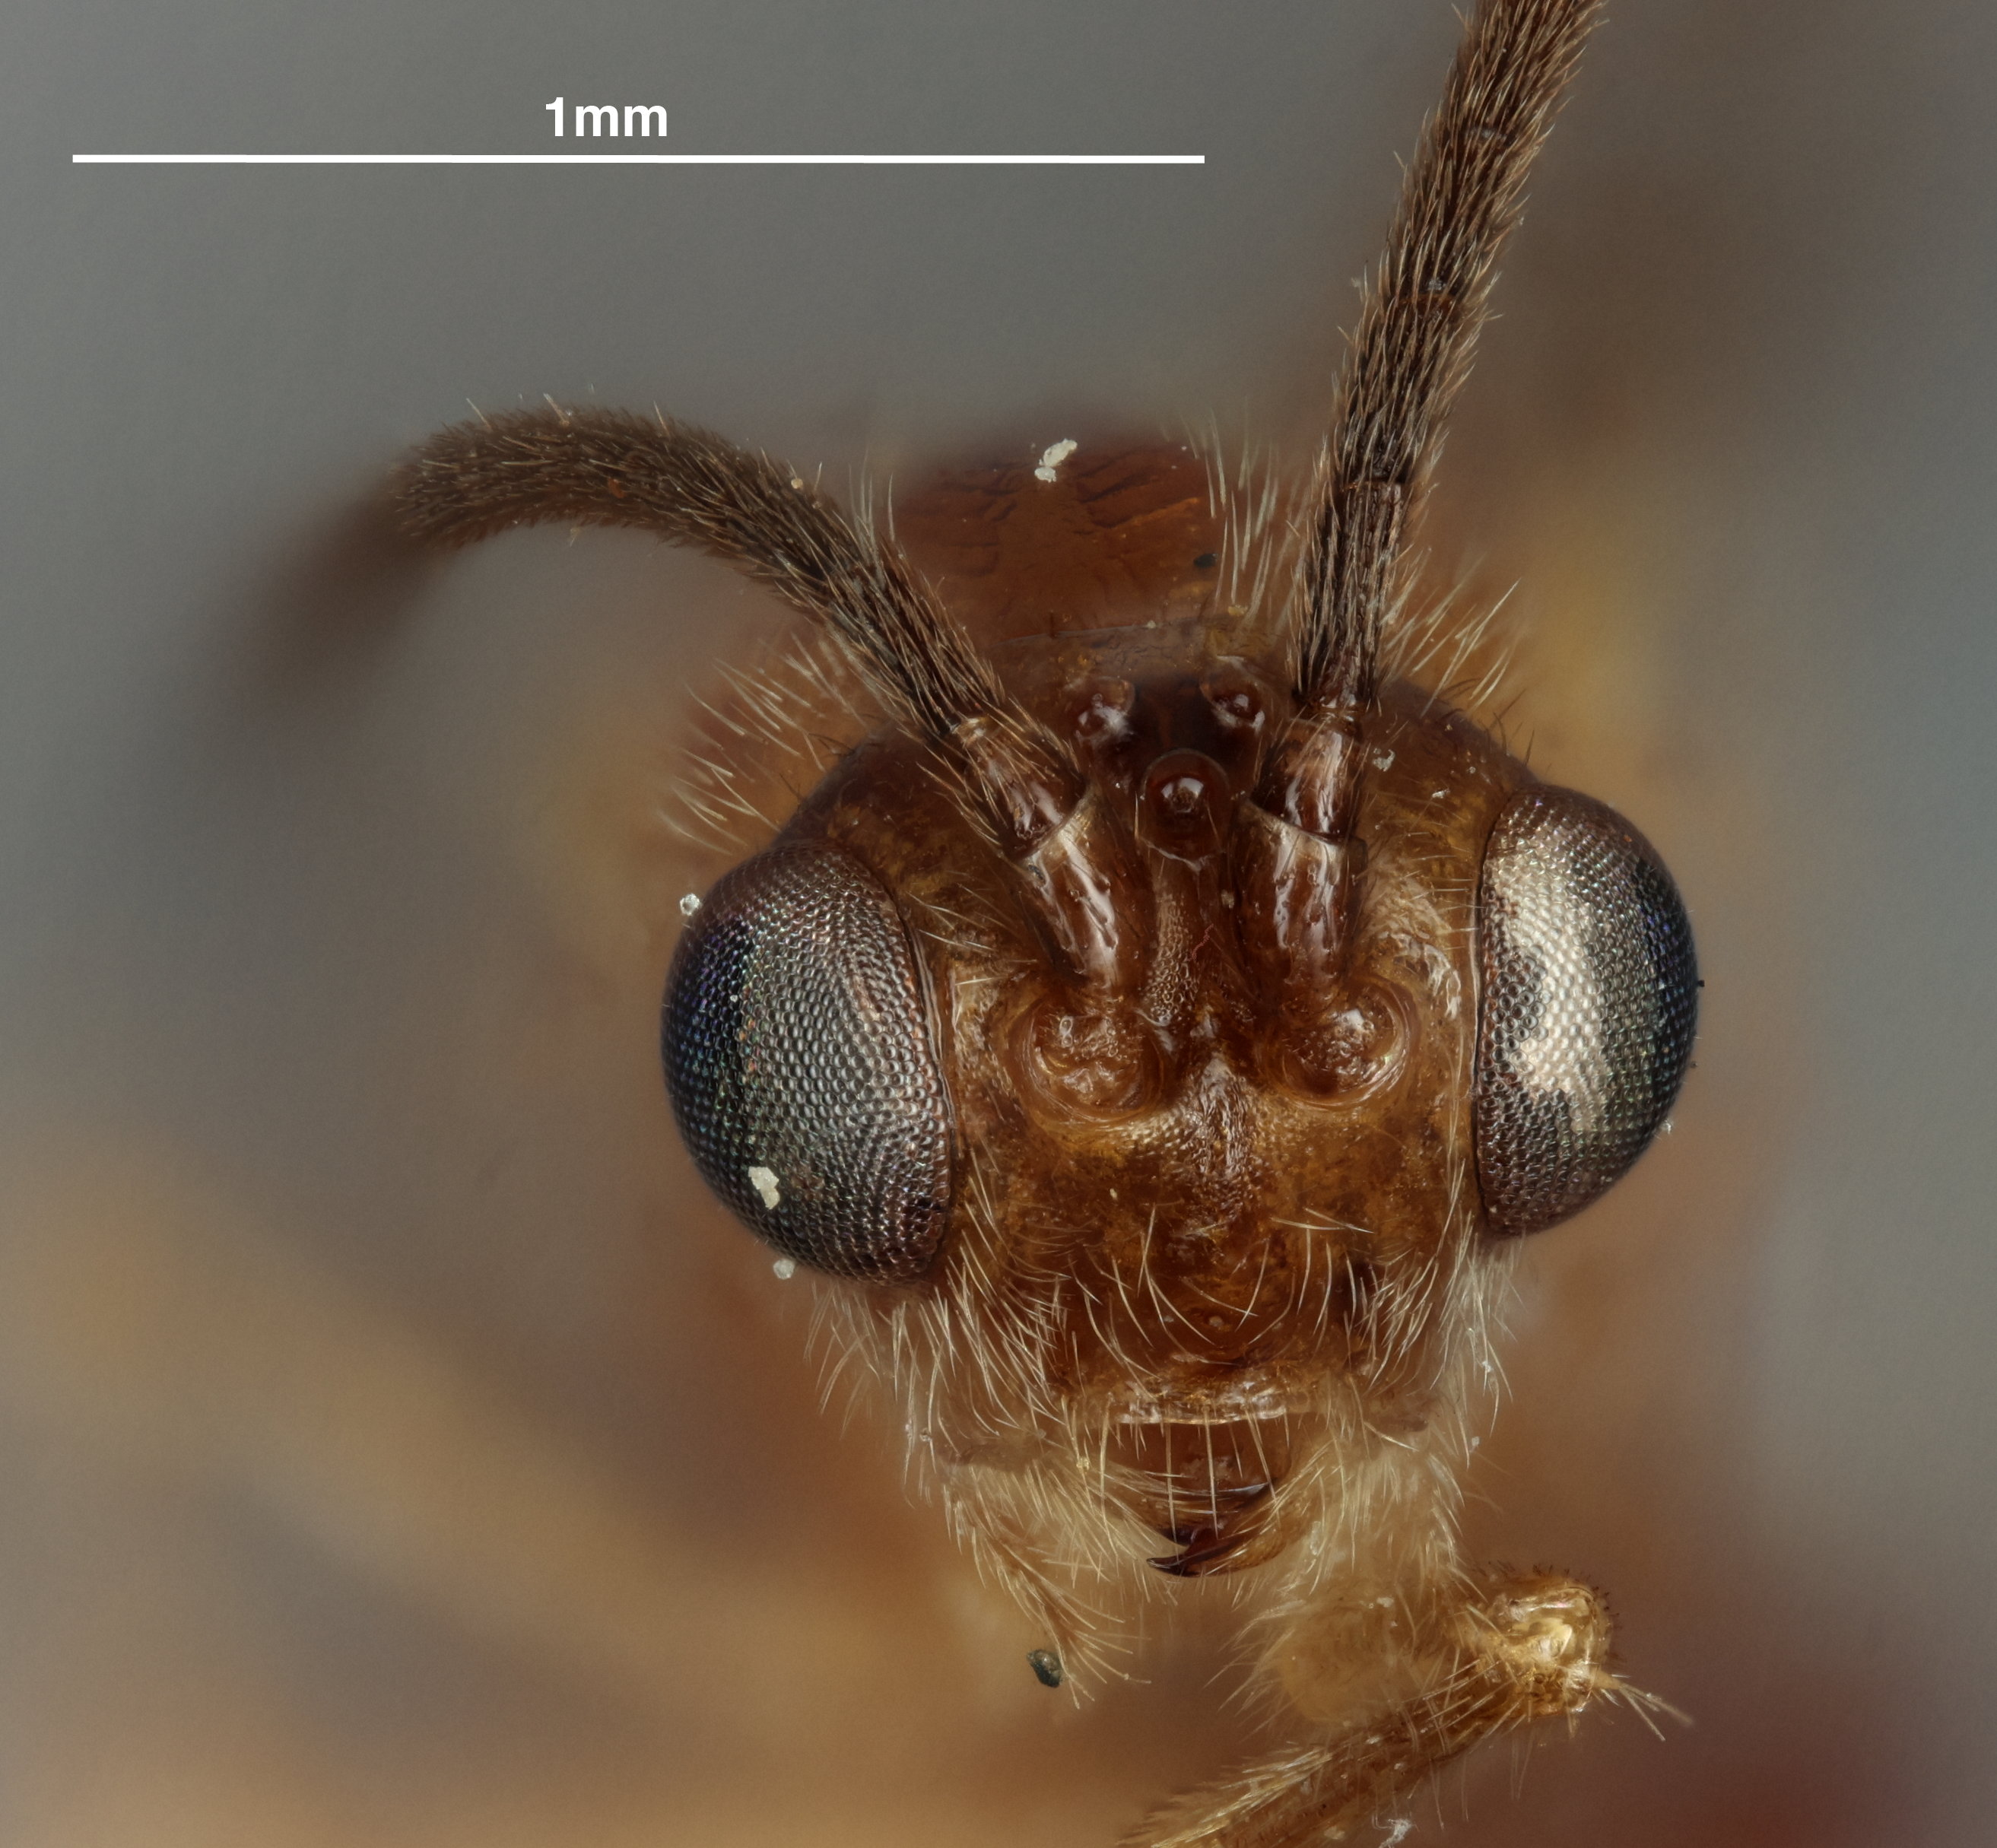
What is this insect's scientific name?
Microbracon lendicivorus
